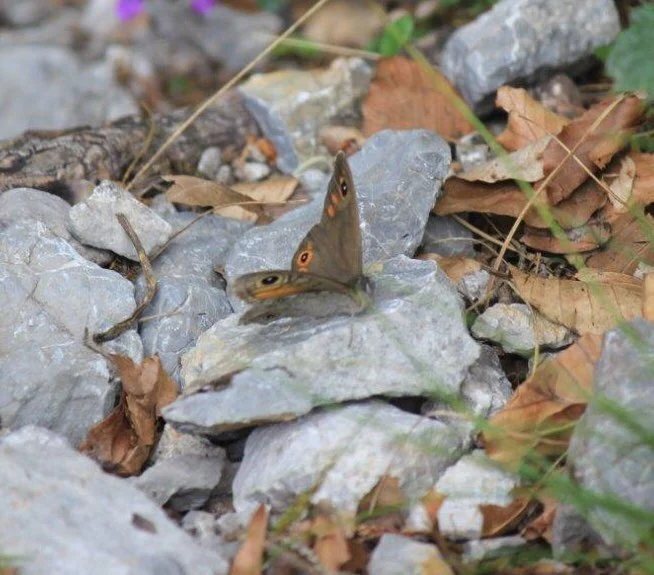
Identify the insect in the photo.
Lasiommata maera (also Pararge maera)
